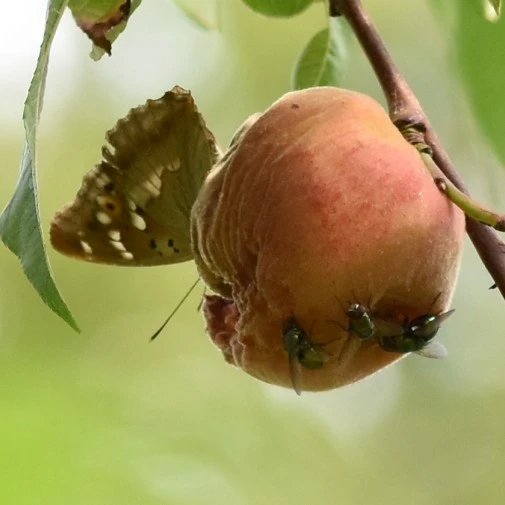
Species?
Apatura ilia
